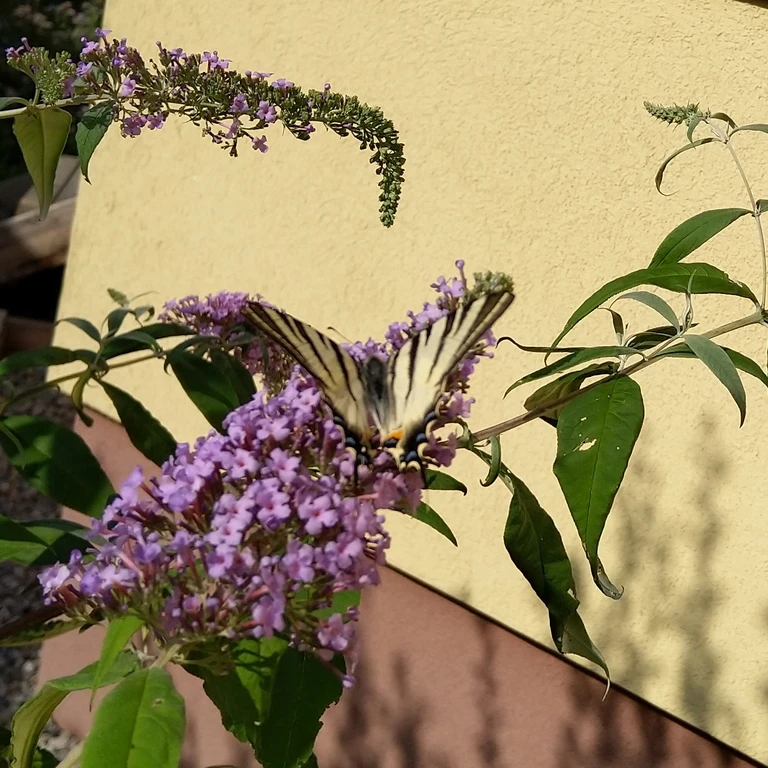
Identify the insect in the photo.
Iphiclides podalirius
